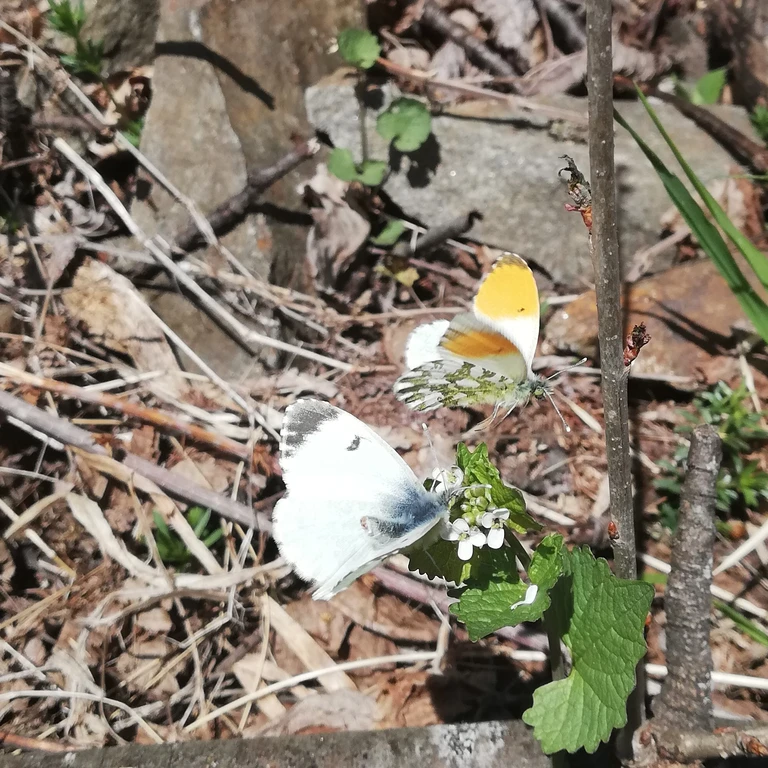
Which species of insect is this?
Anthocharis cardamines
